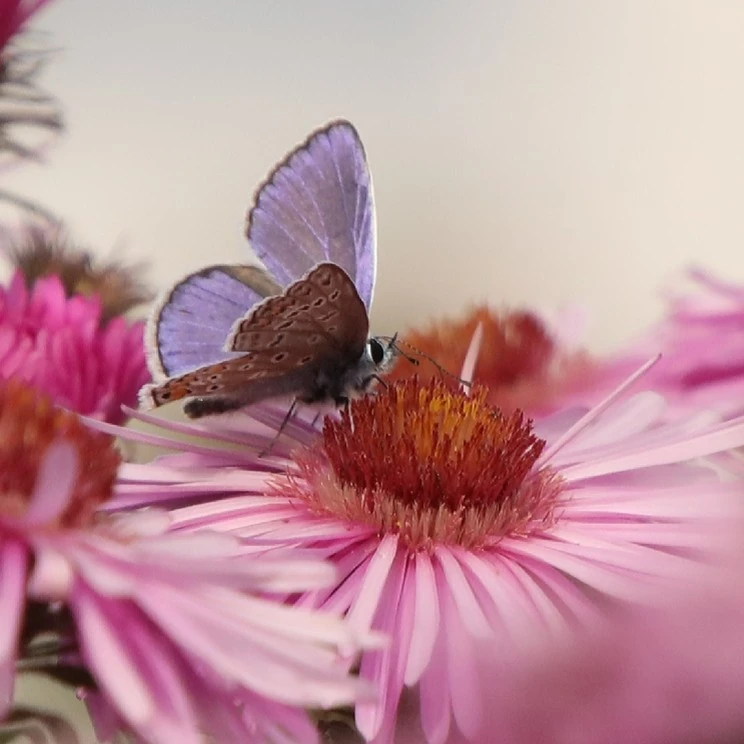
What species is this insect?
Polyommatus icarus
